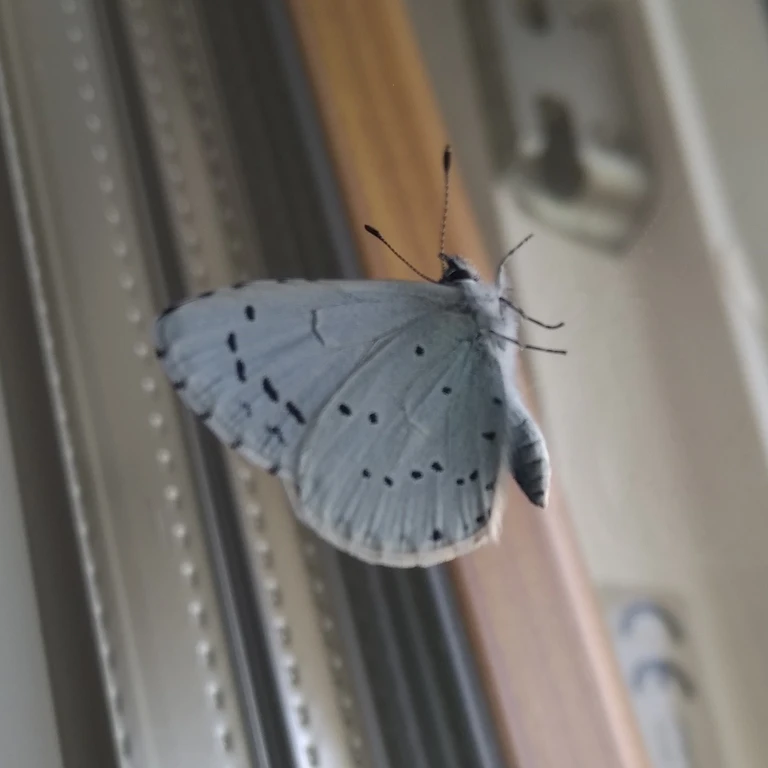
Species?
Celastrina argiolus
